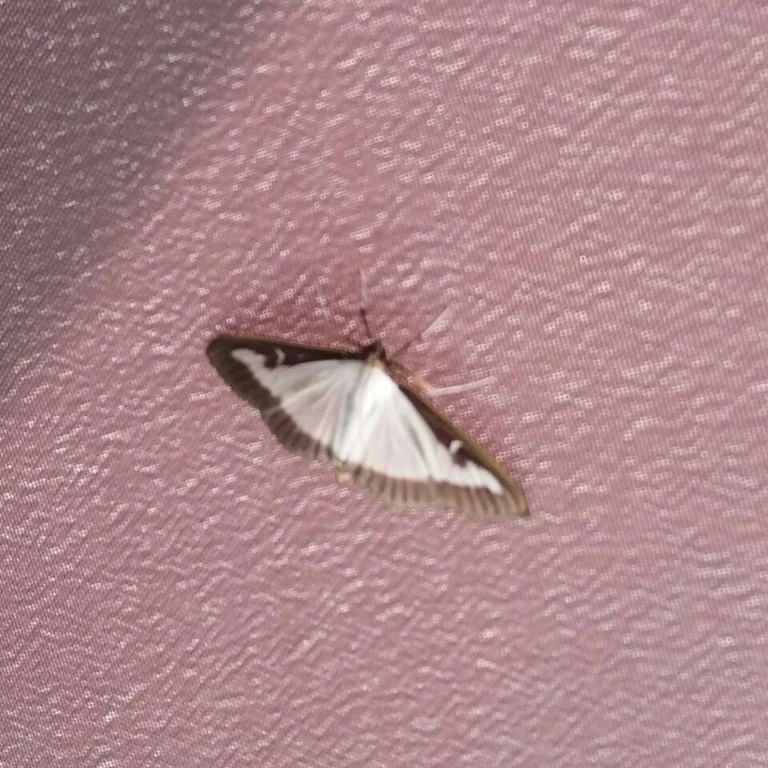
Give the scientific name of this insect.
Cydalima perspectalis
